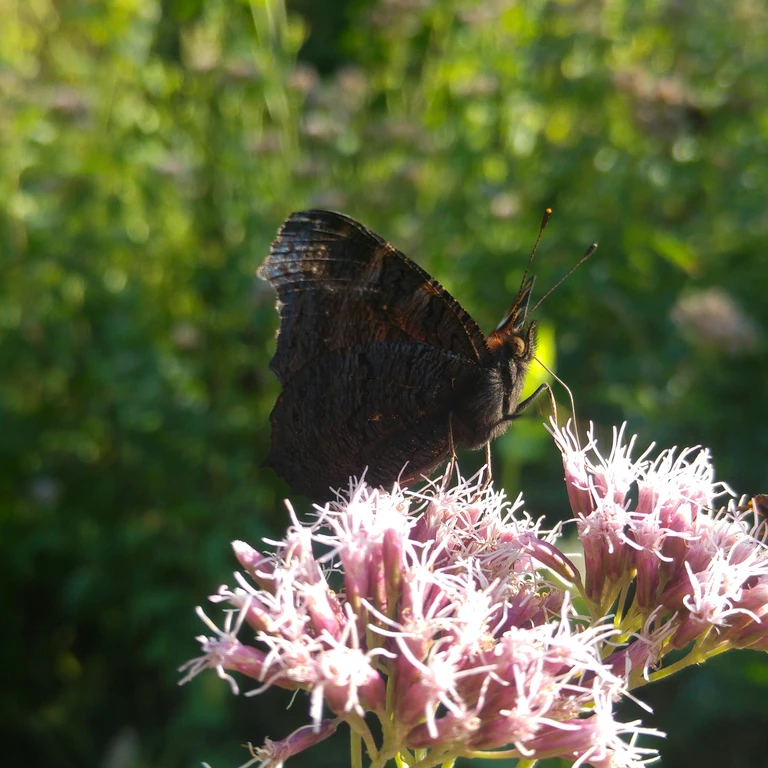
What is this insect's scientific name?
Aglais io
